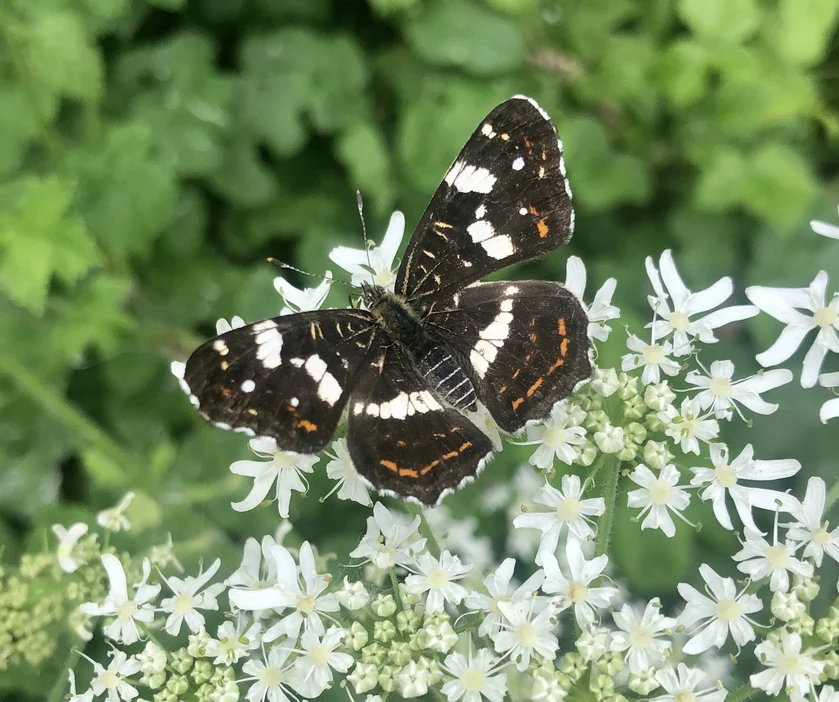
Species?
Araschnia levana
